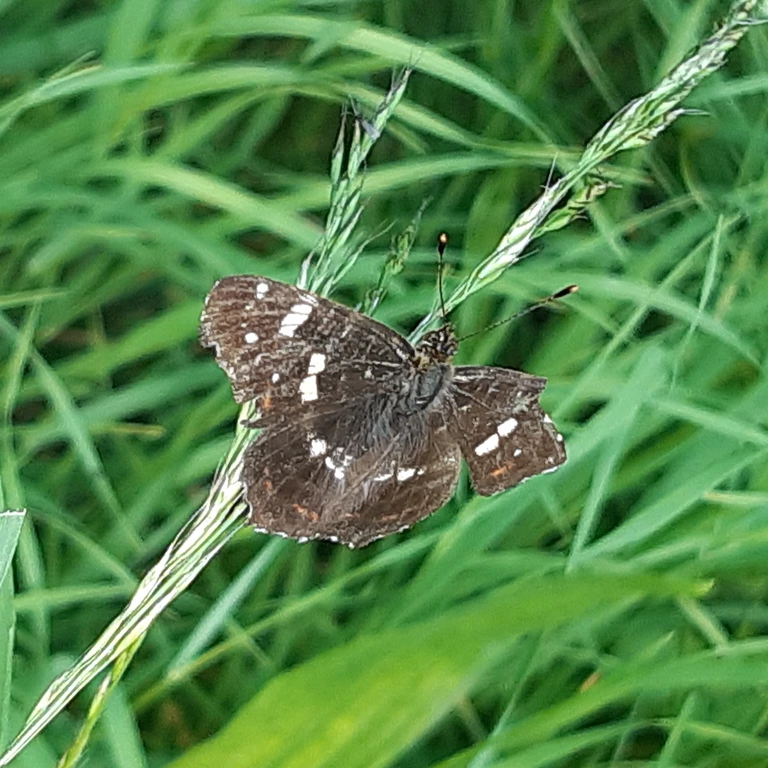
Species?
Araschnia levana
